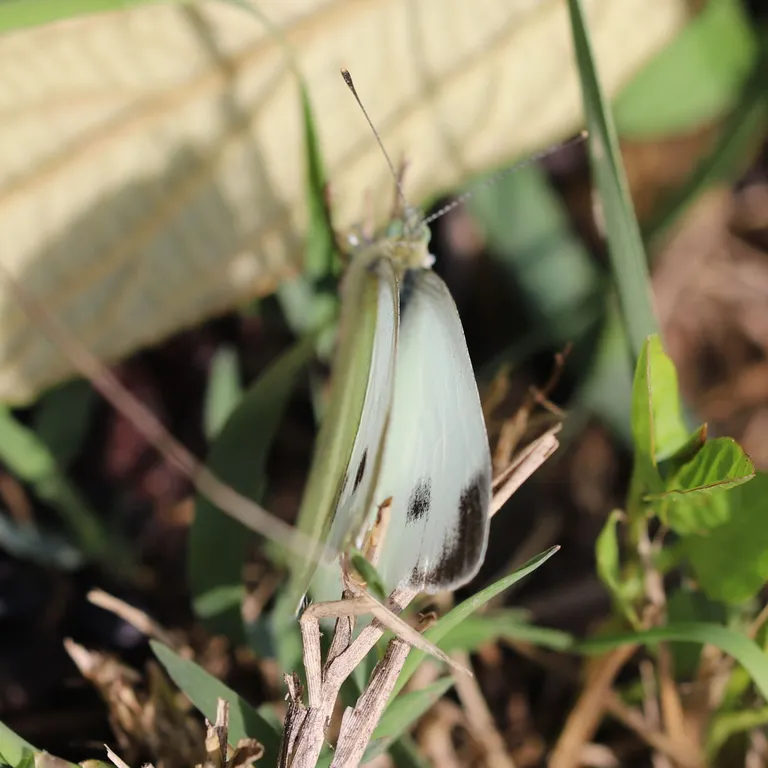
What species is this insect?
Pieris mannii
